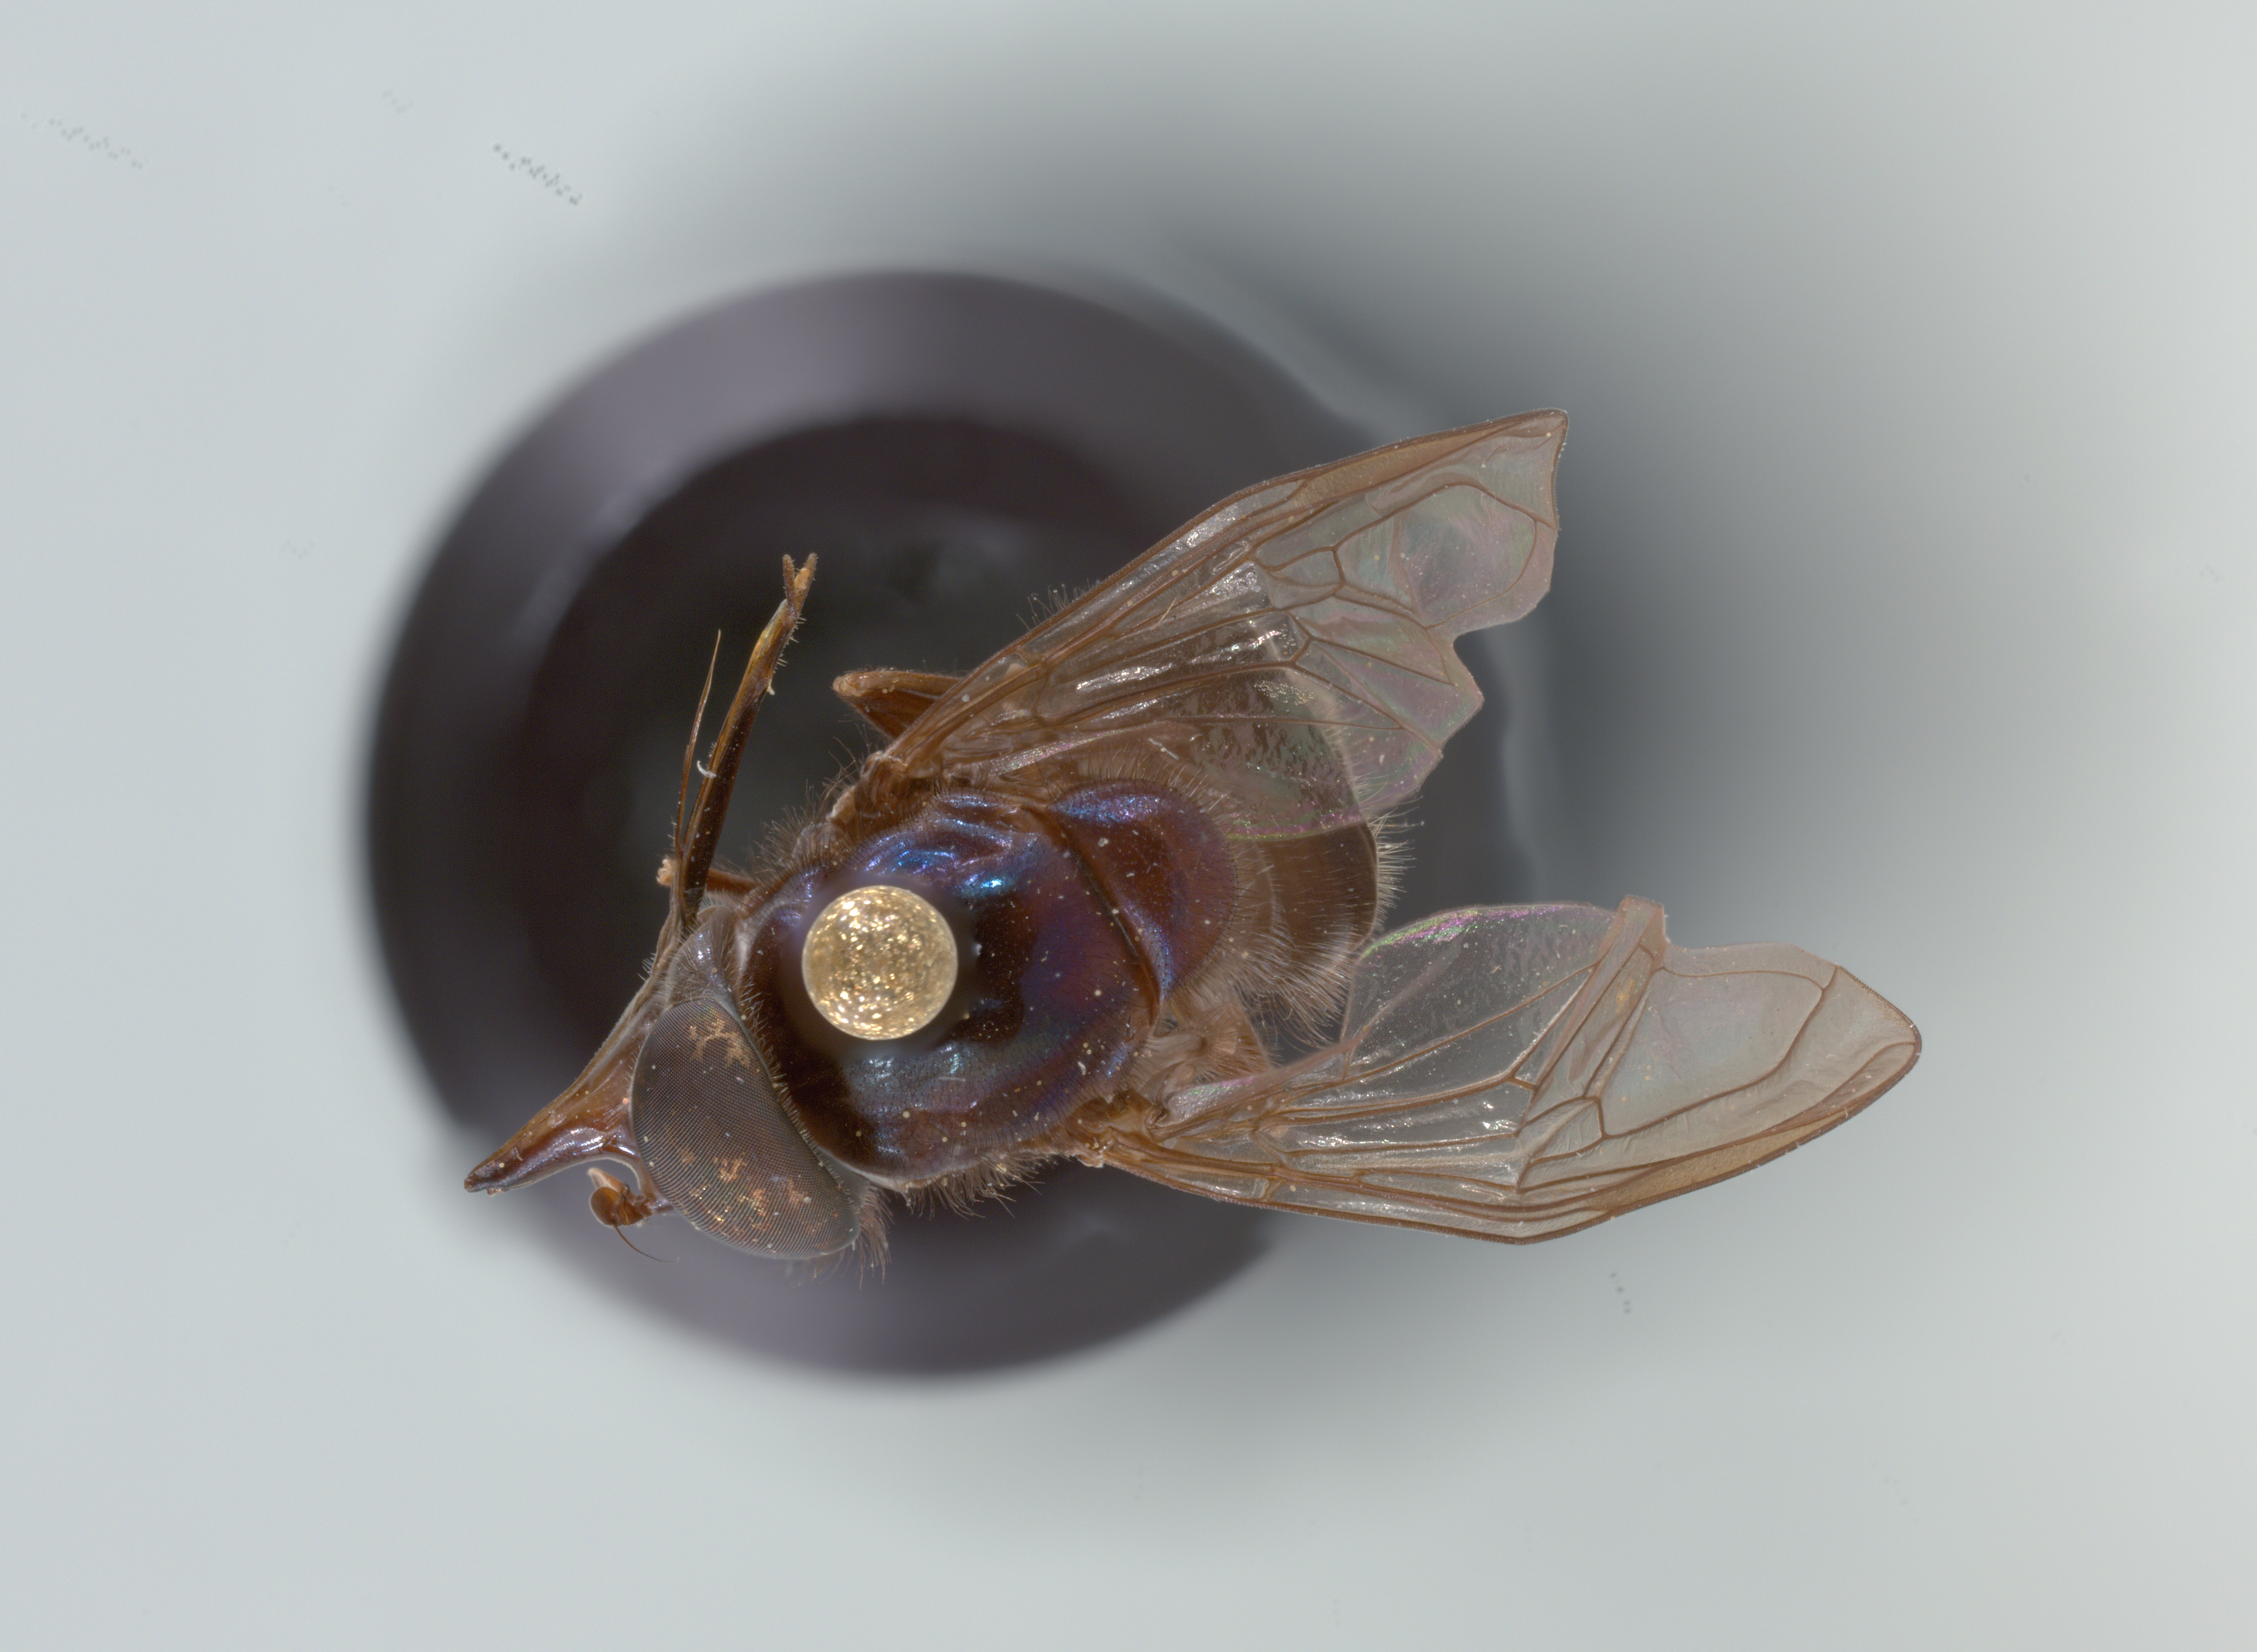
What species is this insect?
Rhingia cyanoprora
